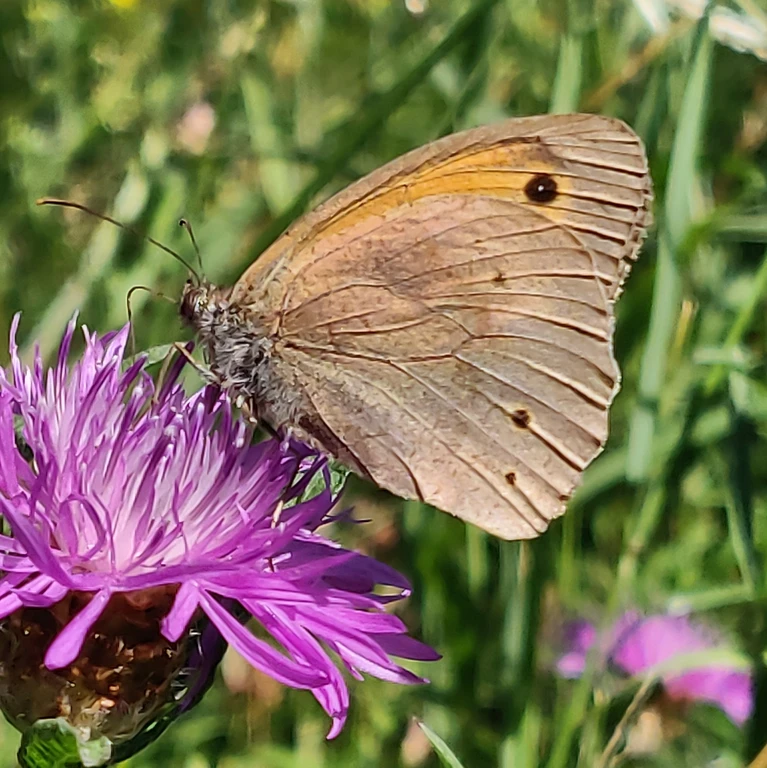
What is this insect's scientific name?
Maniola jurtina
